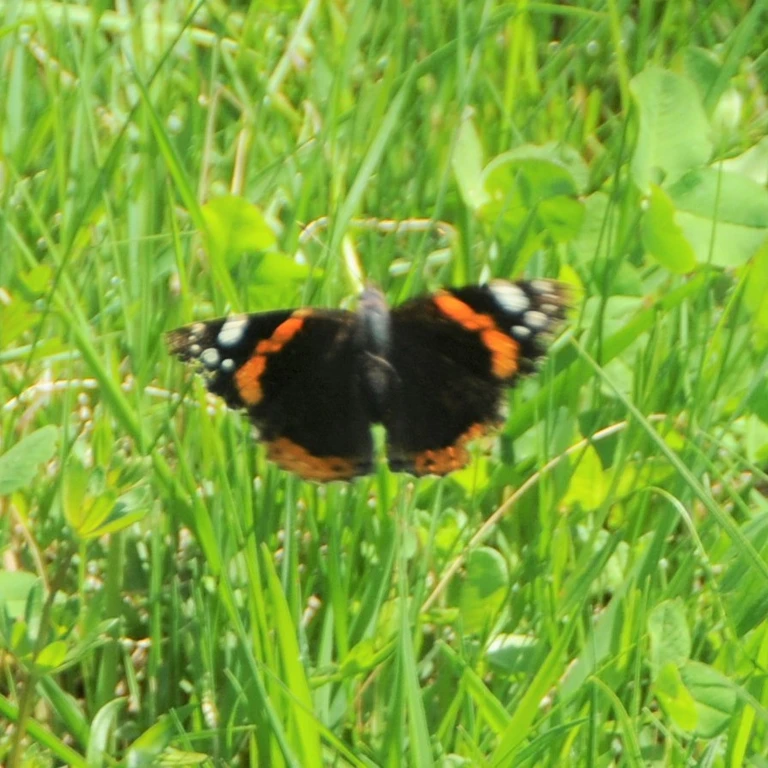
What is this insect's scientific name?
Vanessa atalanta
